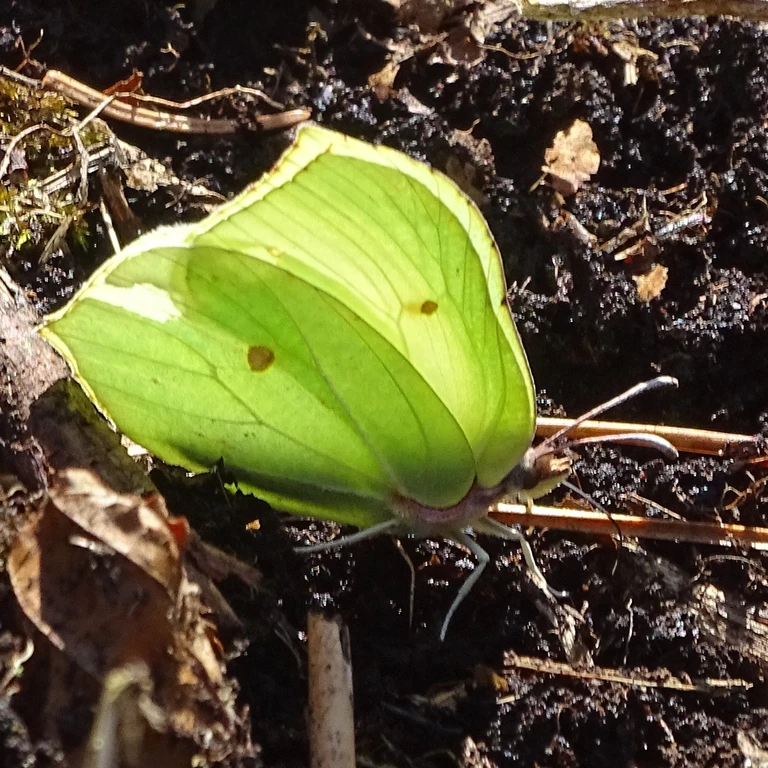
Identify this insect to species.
Gonepteryx rhamni
